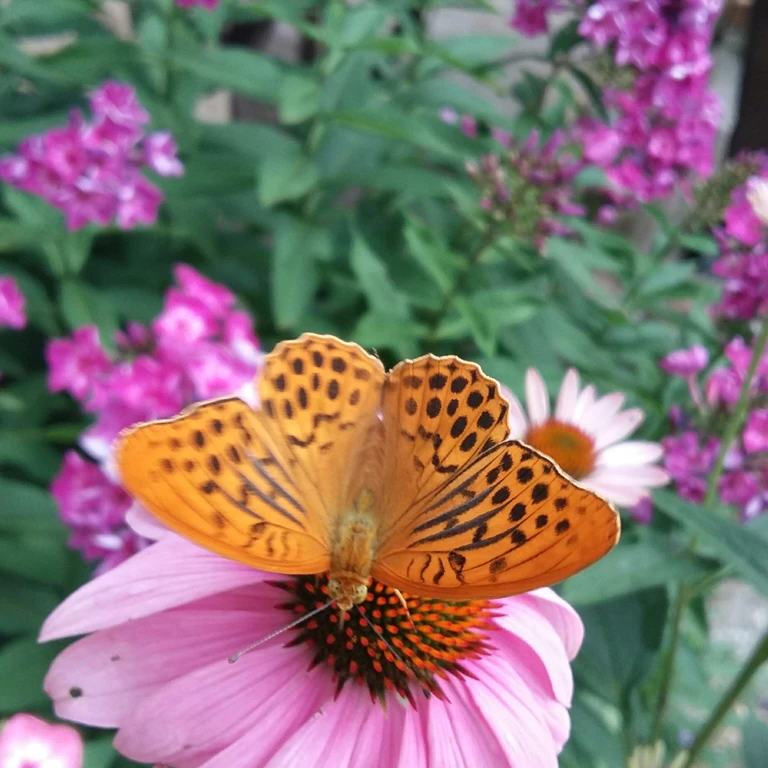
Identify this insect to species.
Argynnis paphia
